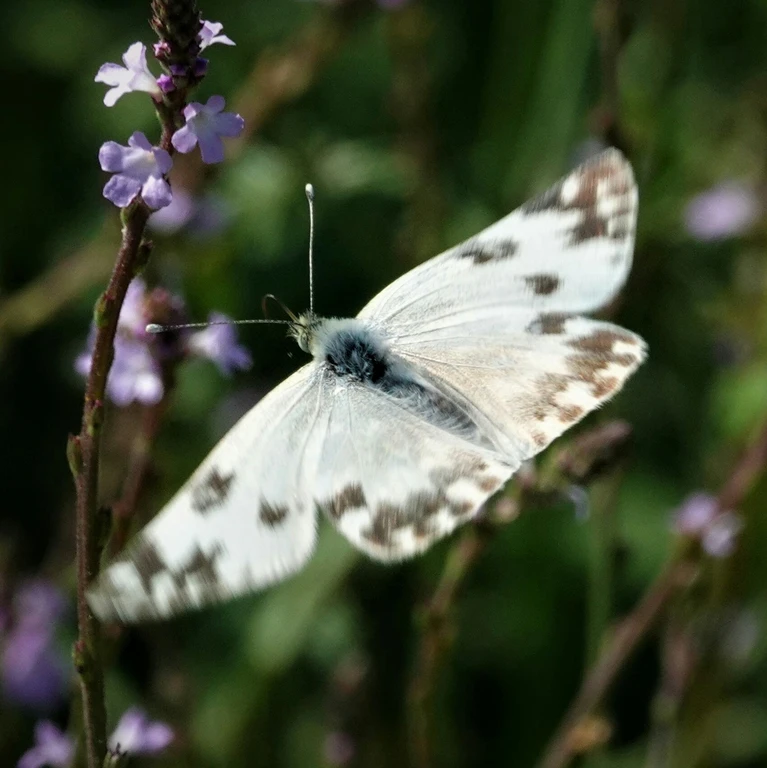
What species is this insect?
Pontia edusa
